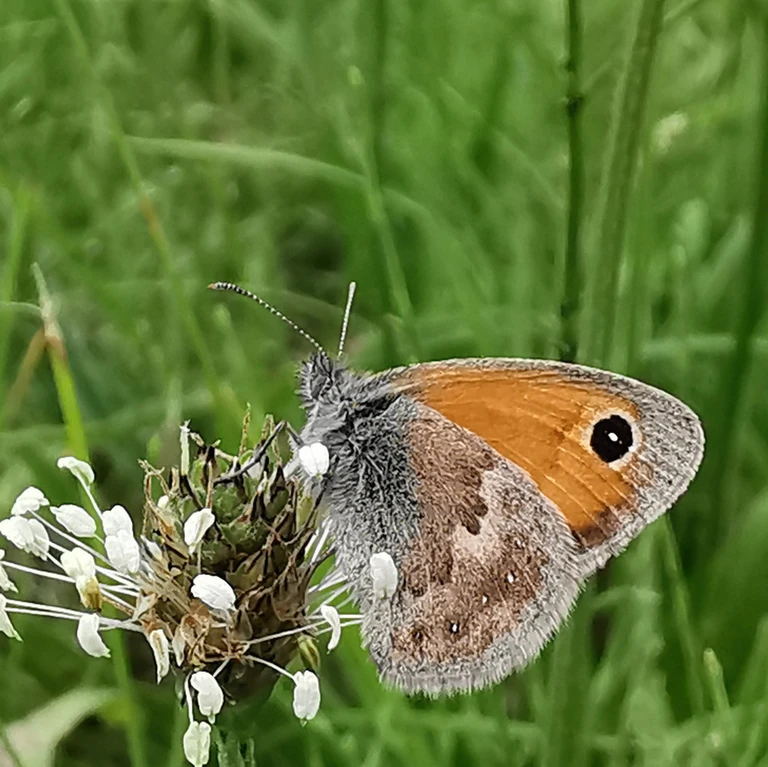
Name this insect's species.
Coenonympha pamphilus
